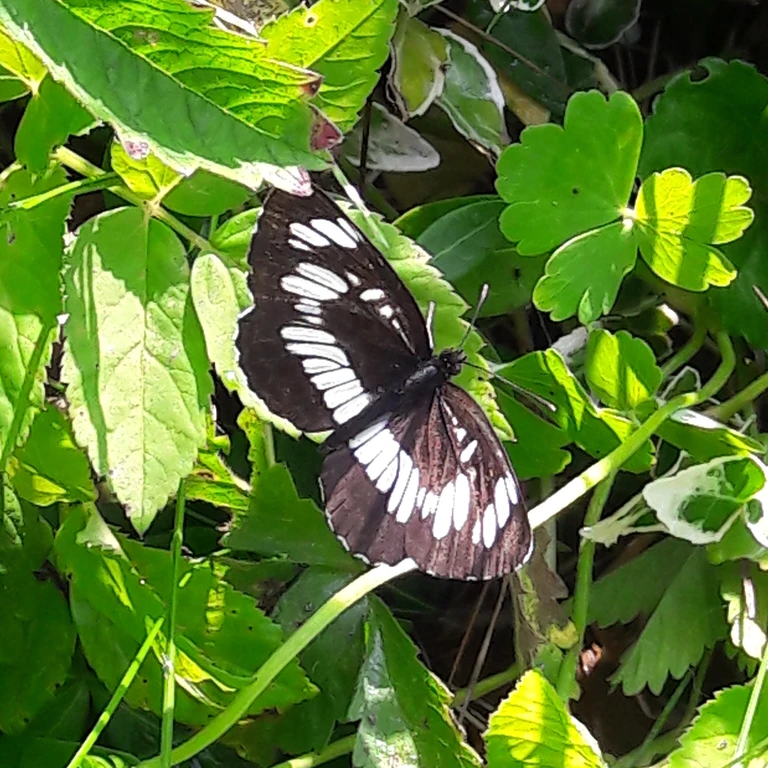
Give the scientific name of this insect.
Neptis rivularis
